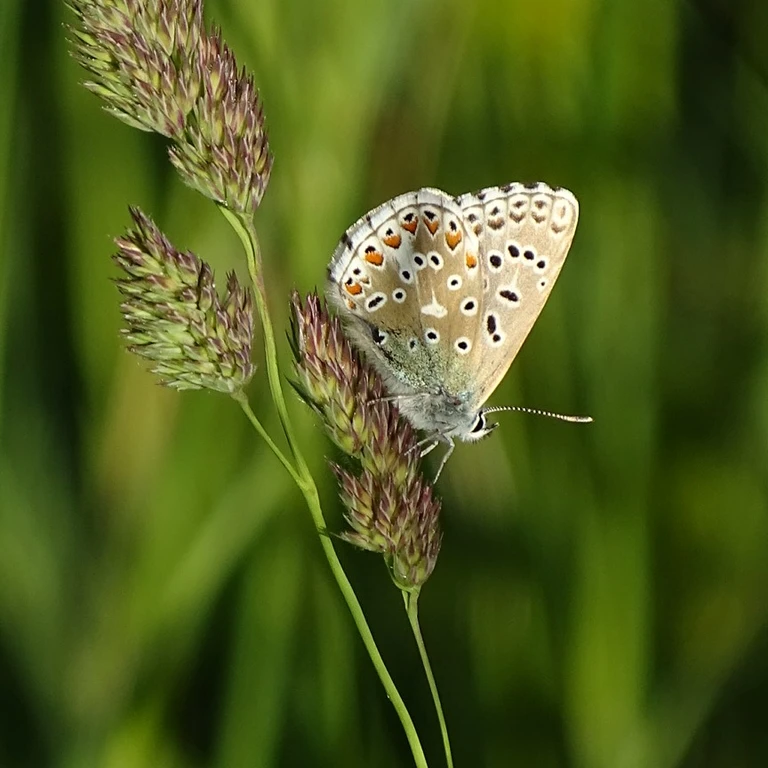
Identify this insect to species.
Lysandra bellargus
